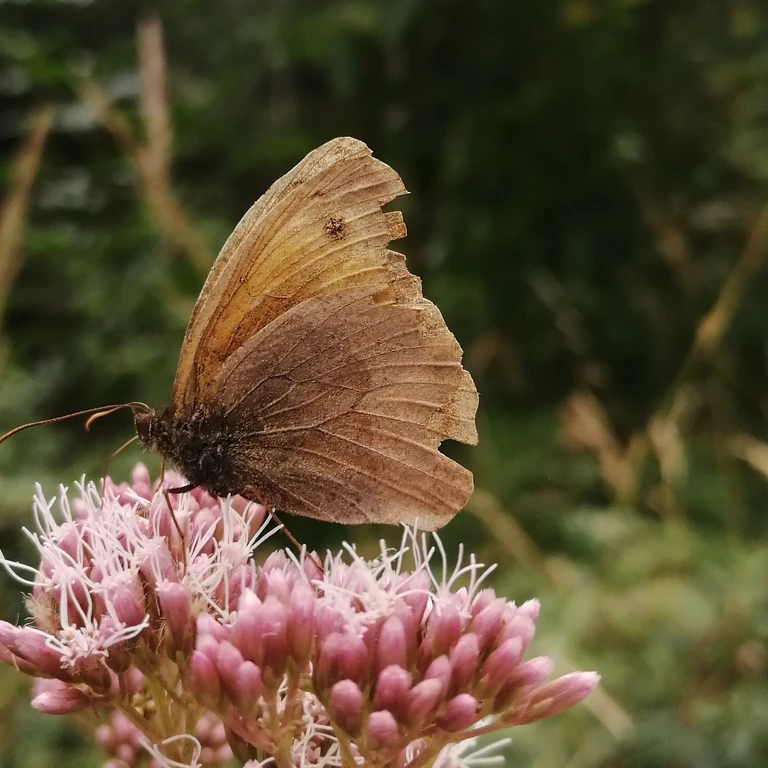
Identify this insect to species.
Maniola jurtina
